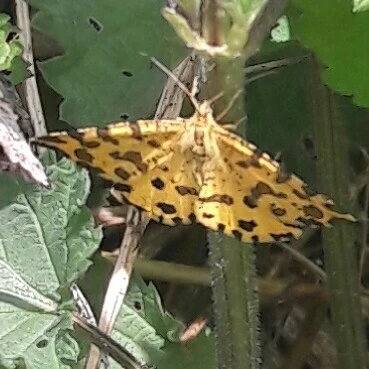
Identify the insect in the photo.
Pseudopanthera macularia
